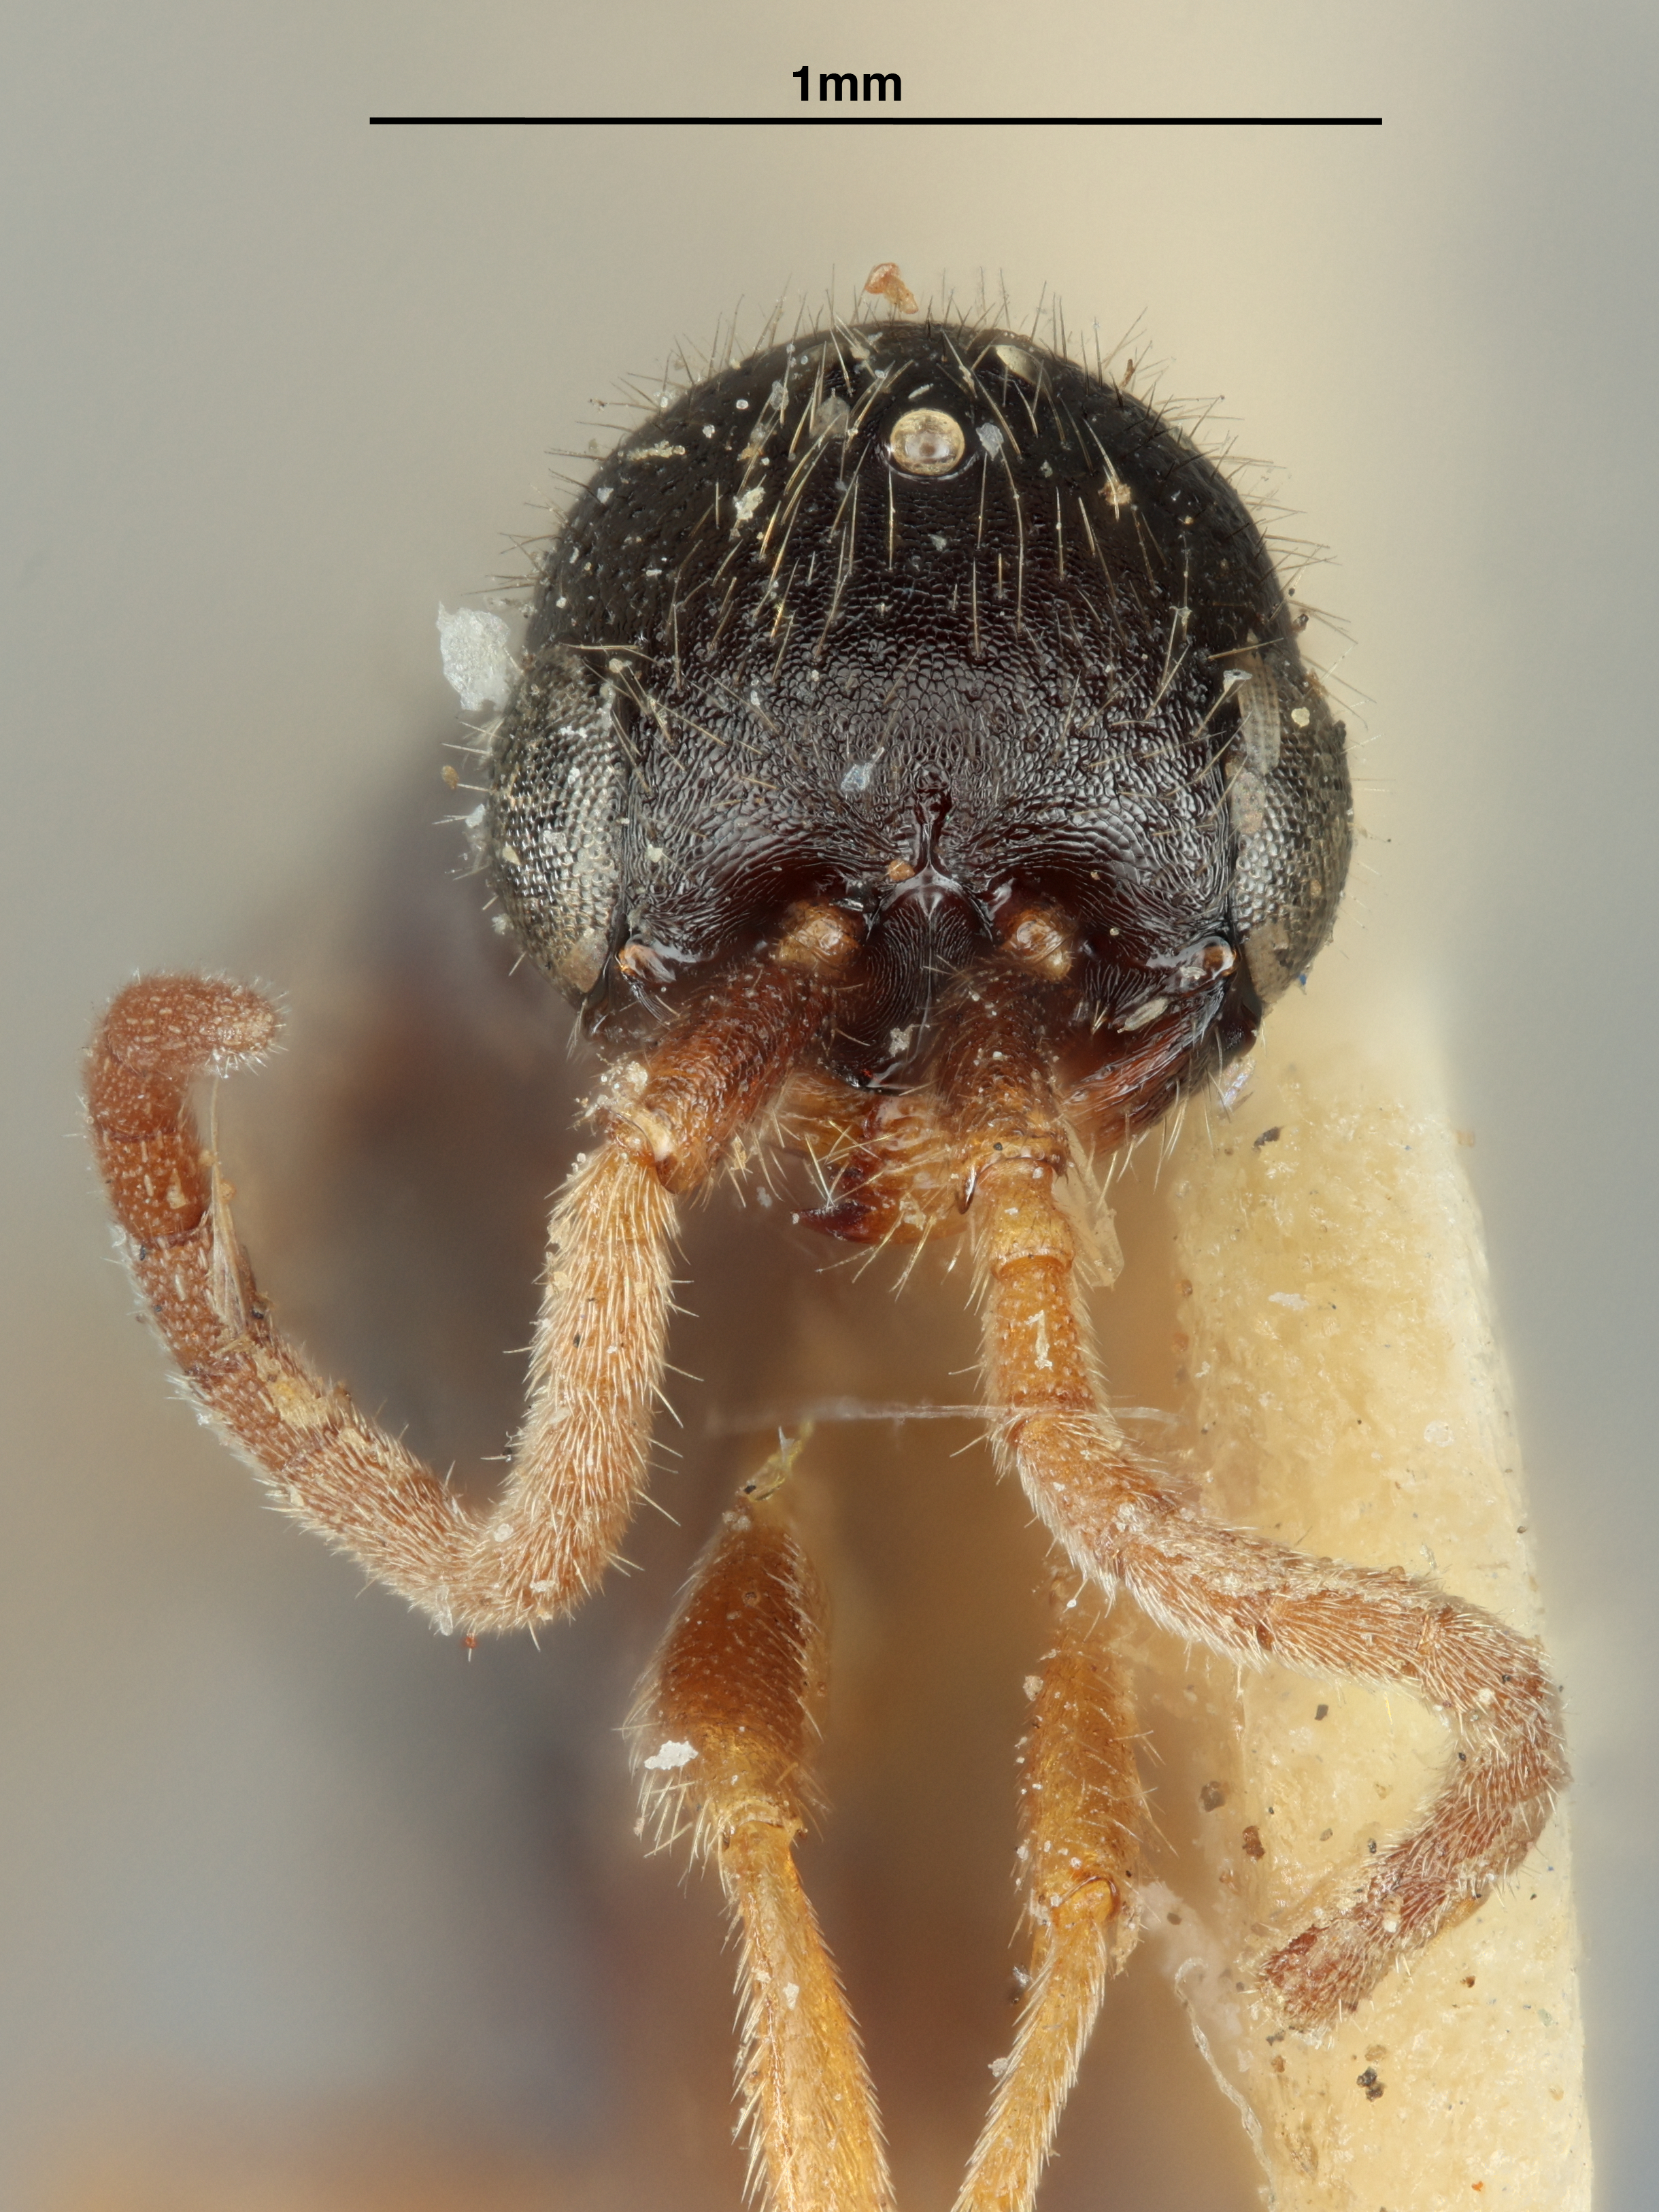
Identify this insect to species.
Isobrachium mgnum
